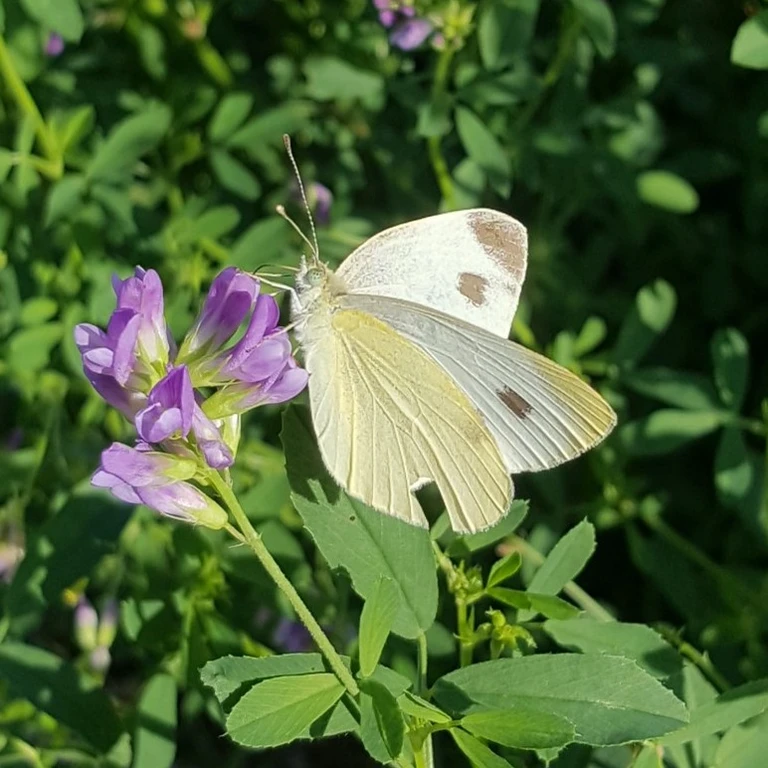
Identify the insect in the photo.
Pieris mannii
